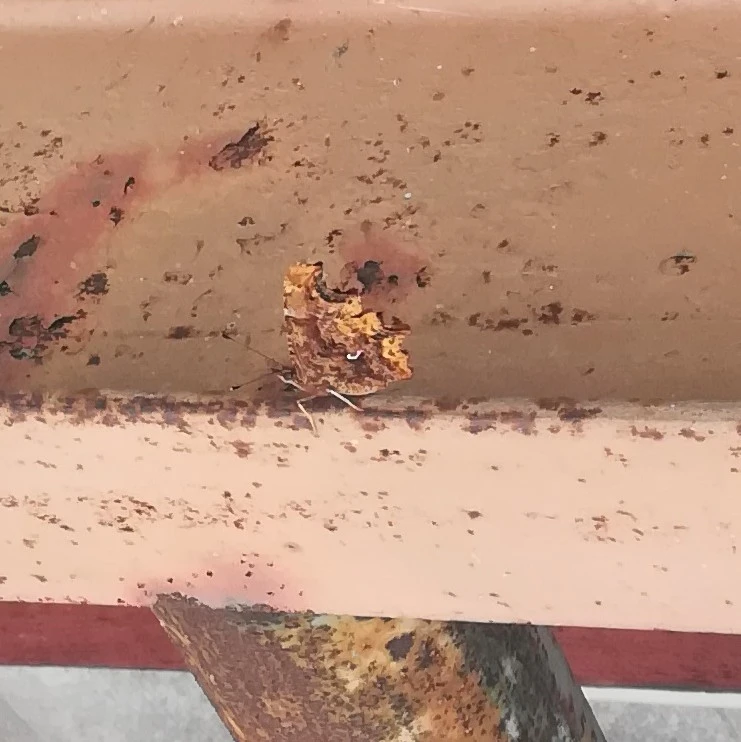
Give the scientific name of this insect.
Polygonia c-album
